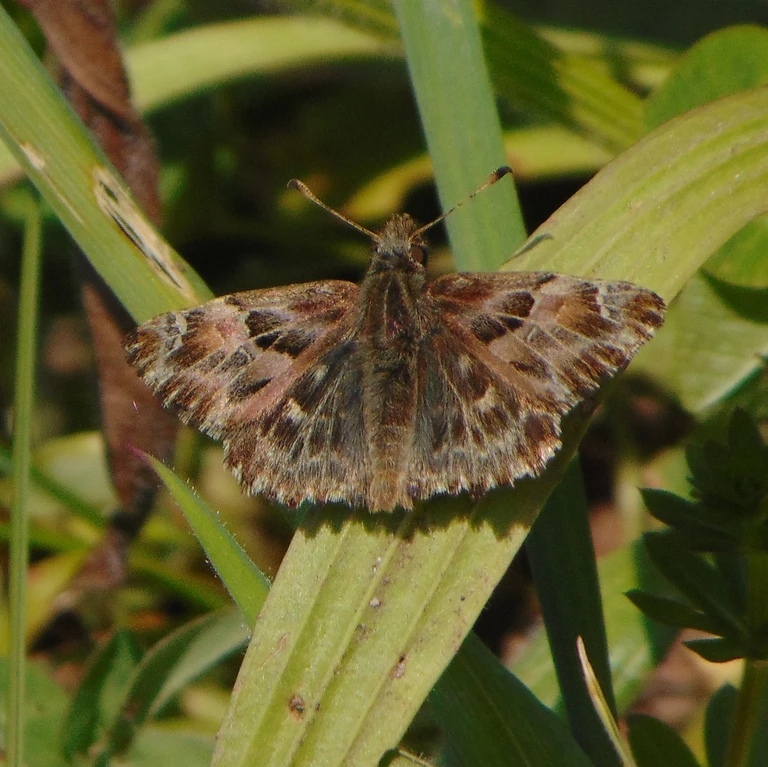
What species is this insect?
Carcharodus alceae
